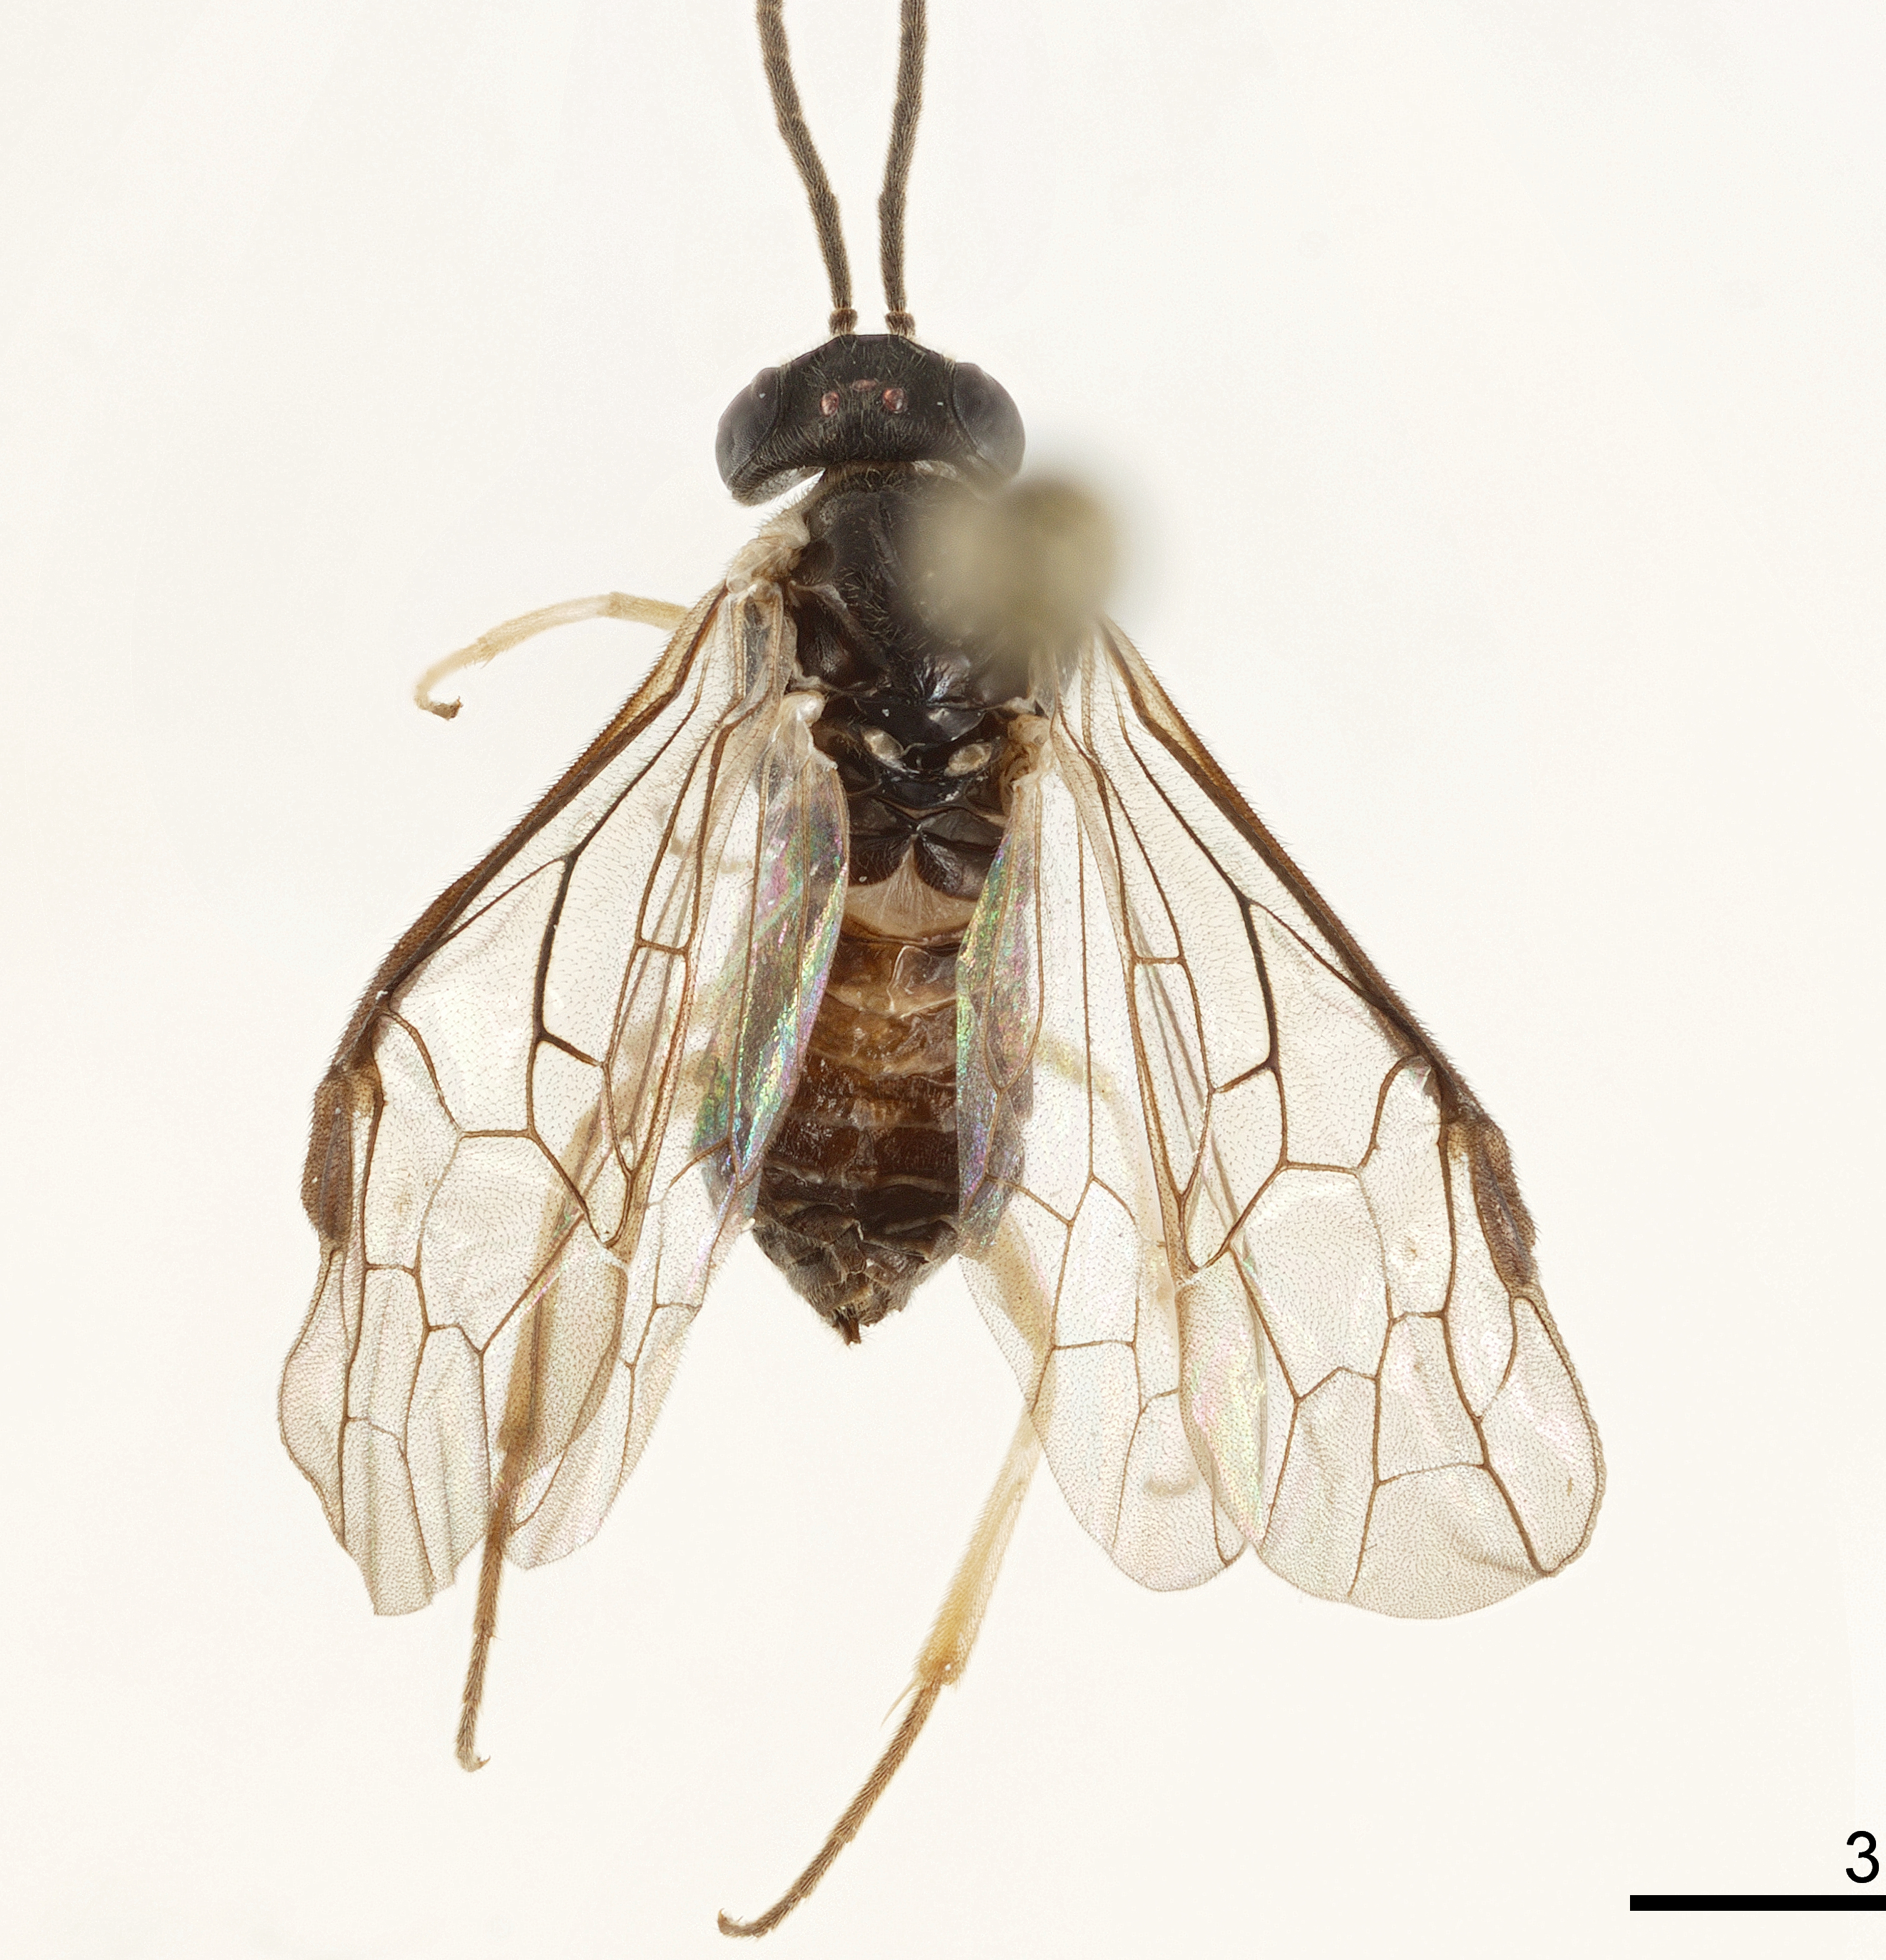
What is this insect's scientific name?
Pseudohemitaxonus dryopteridis
